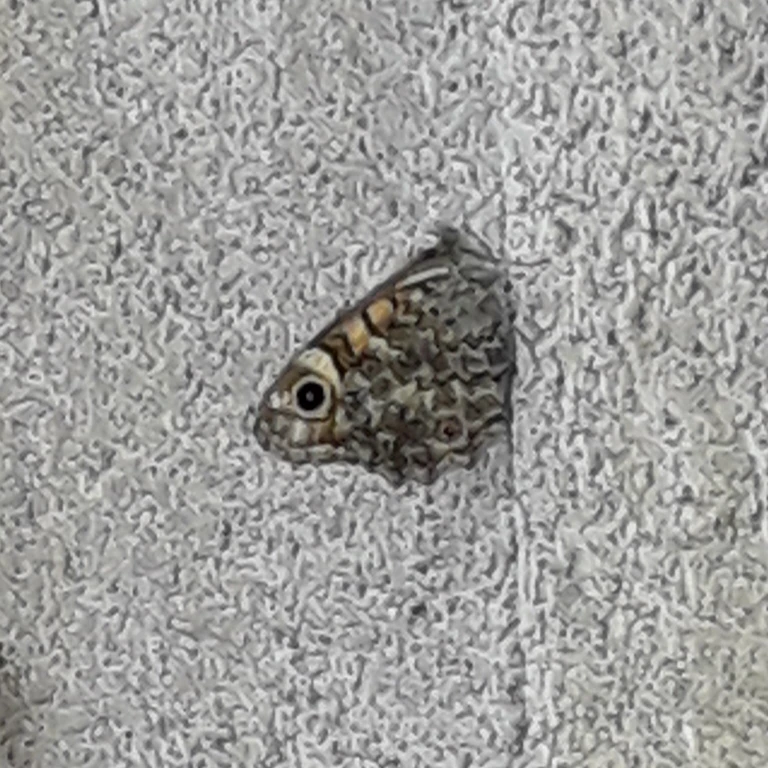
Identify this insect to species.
Lasiommata megera (also Pararge megera)
